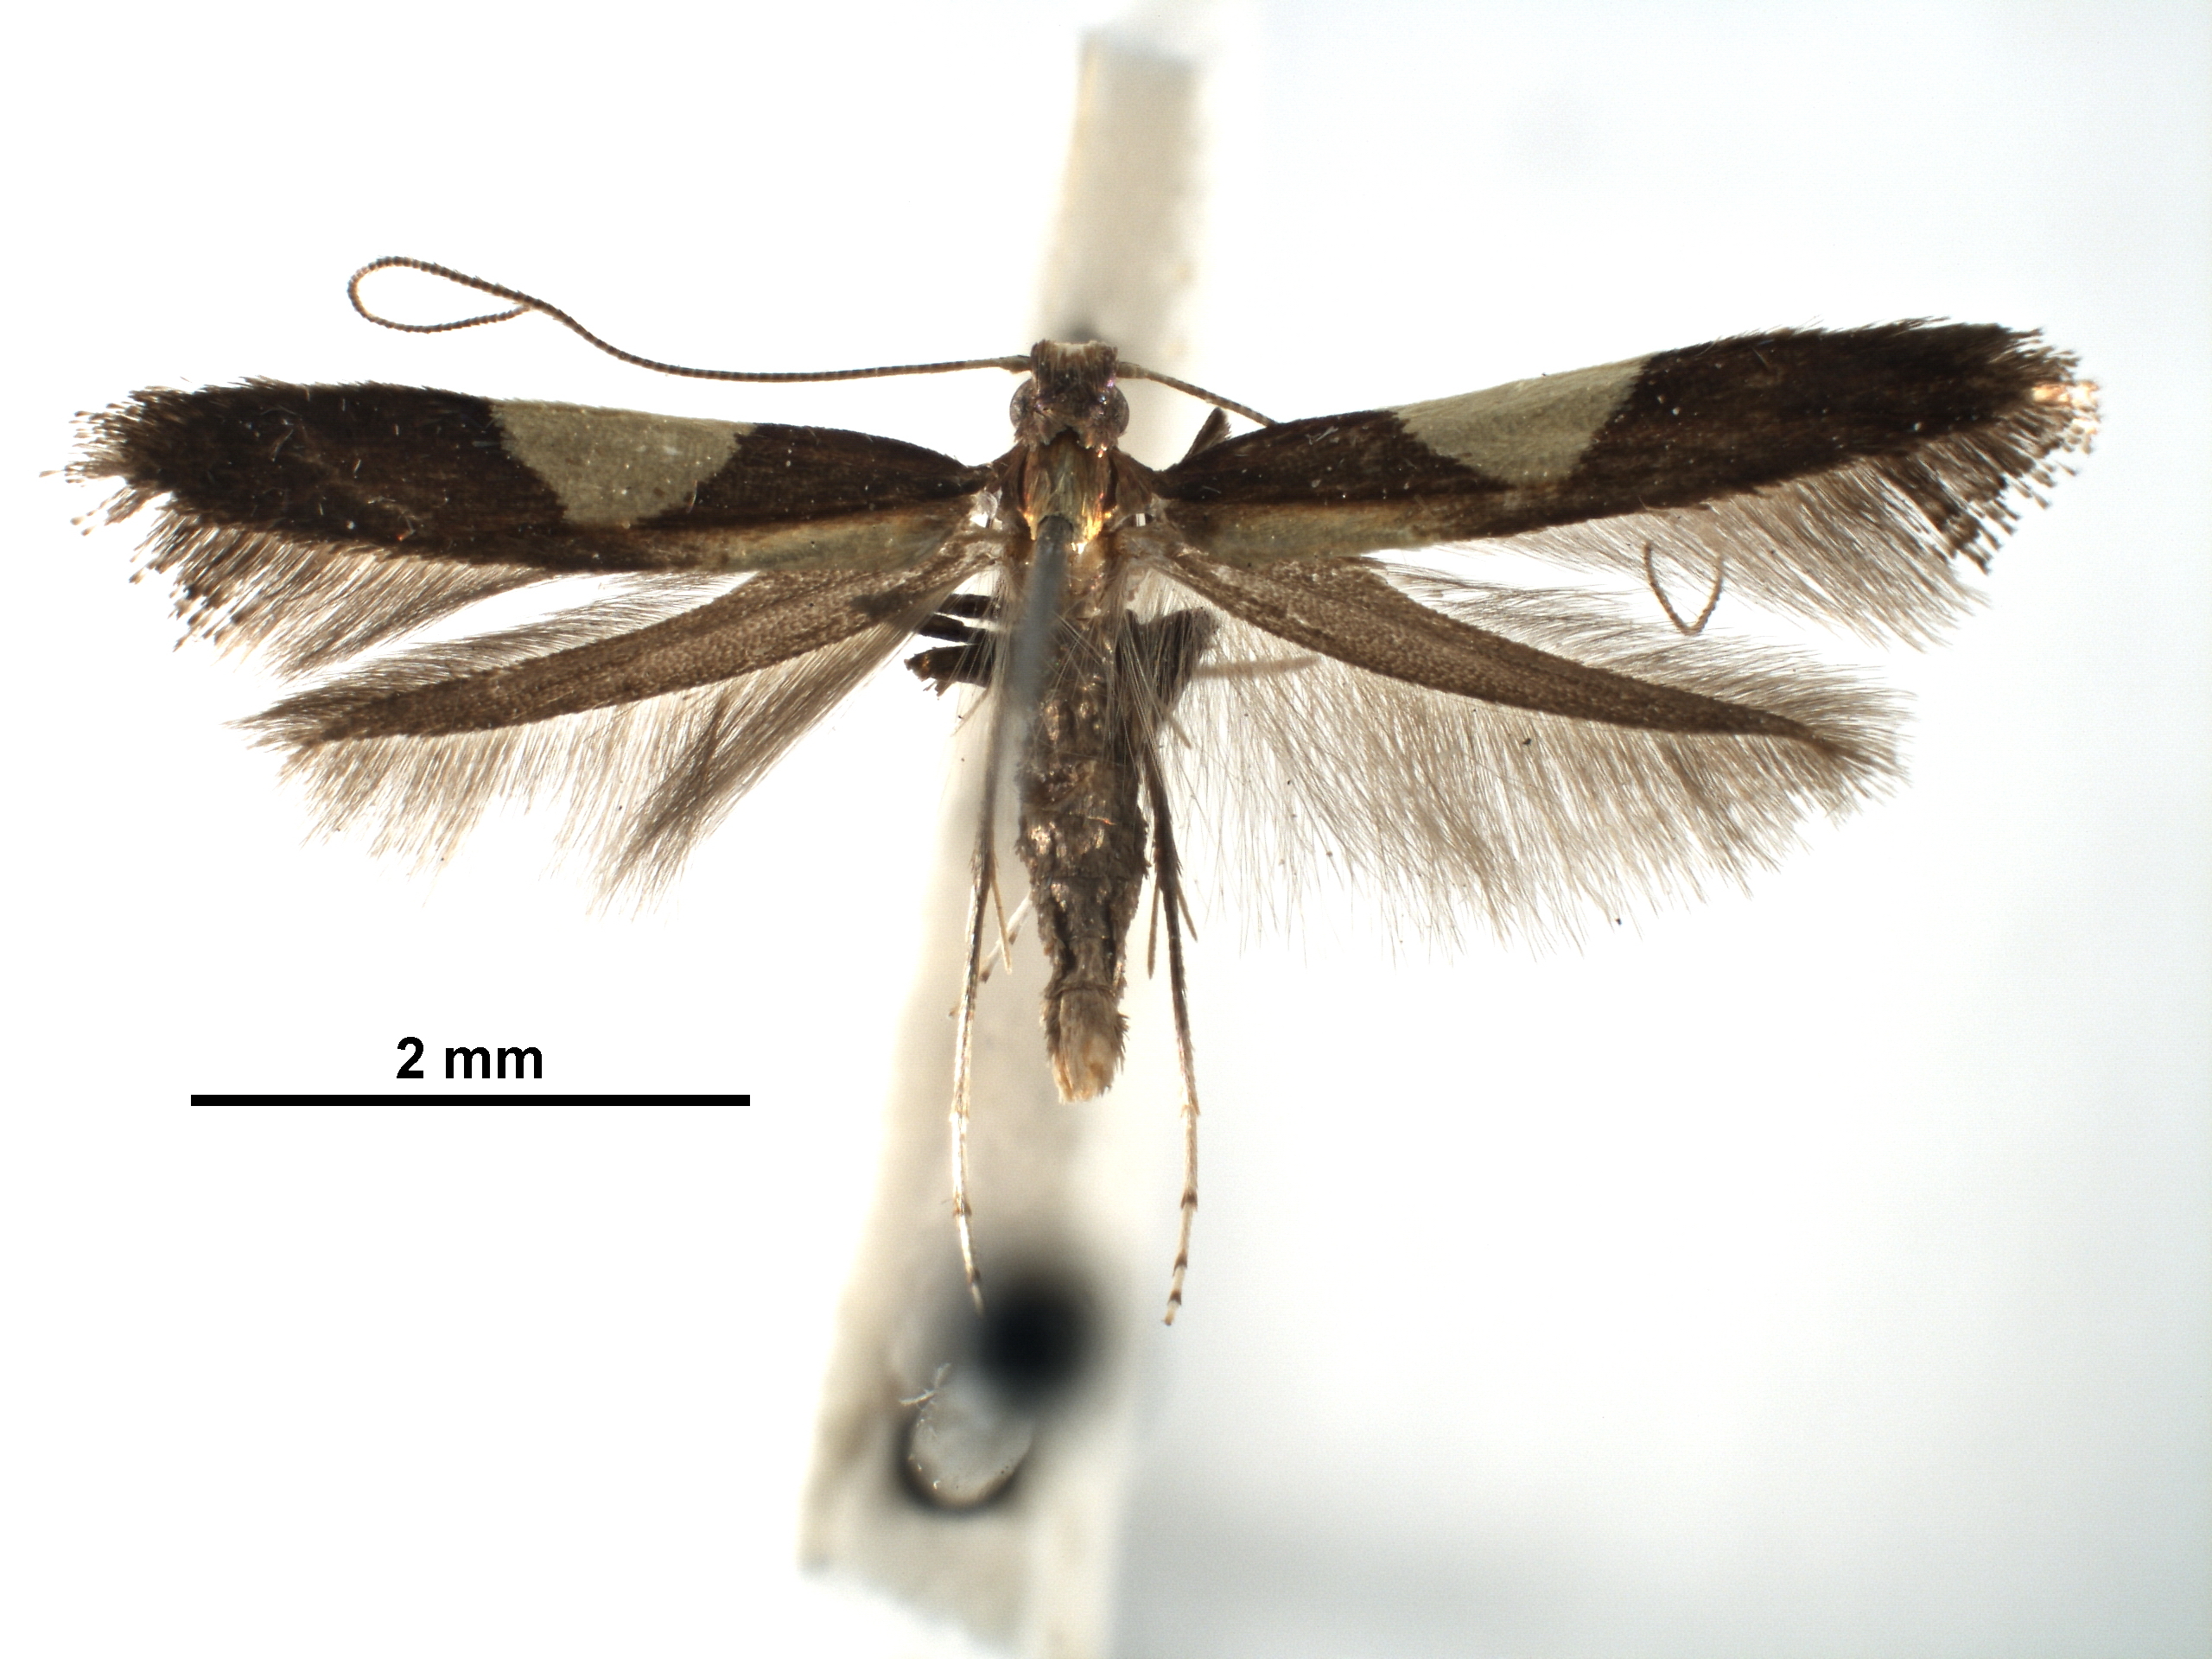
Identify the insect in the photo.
Caloptilia theivora
